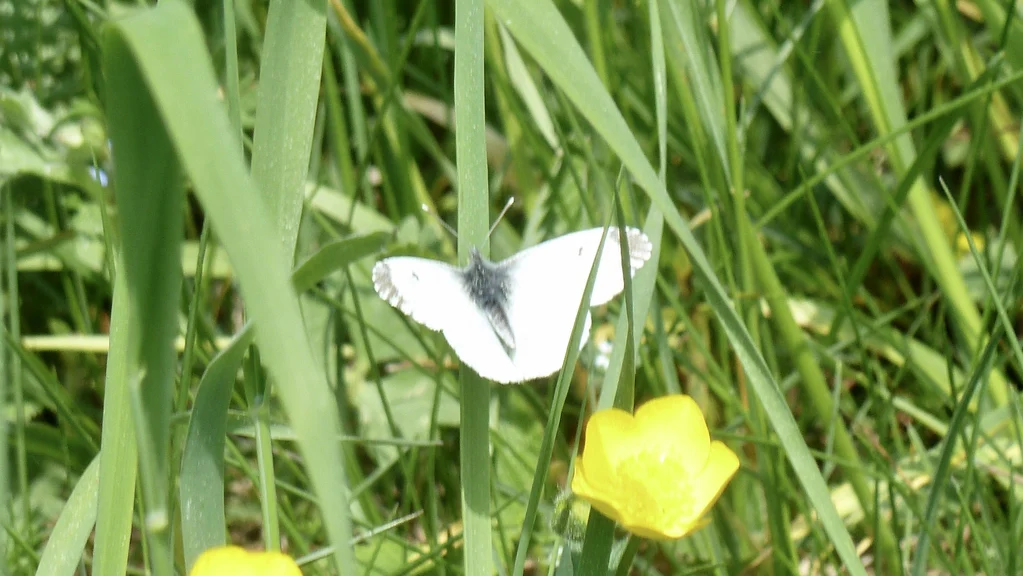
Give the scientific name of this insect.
Anthocharis cardamines
